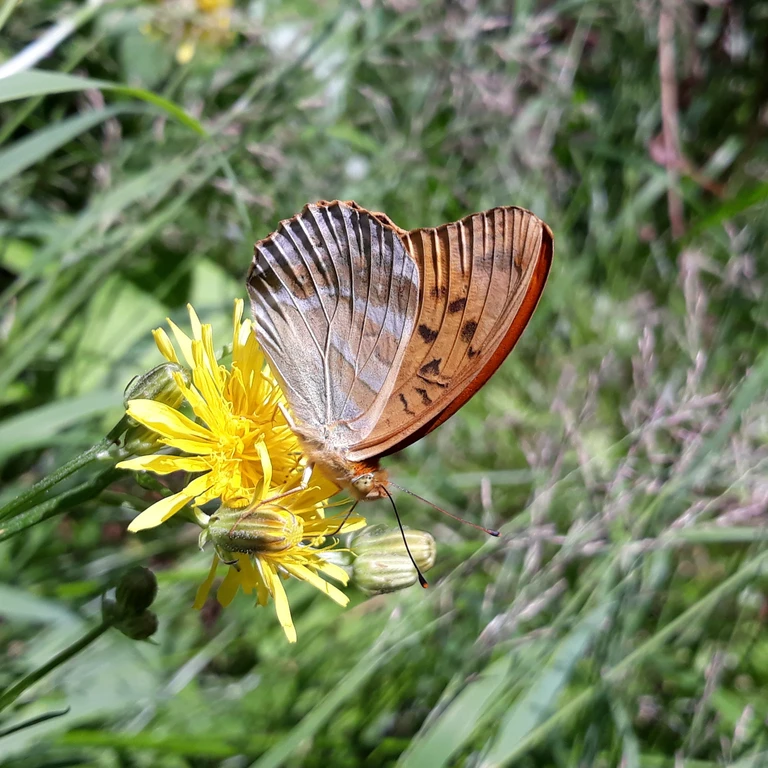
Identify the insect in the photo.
Argynnis paphia
